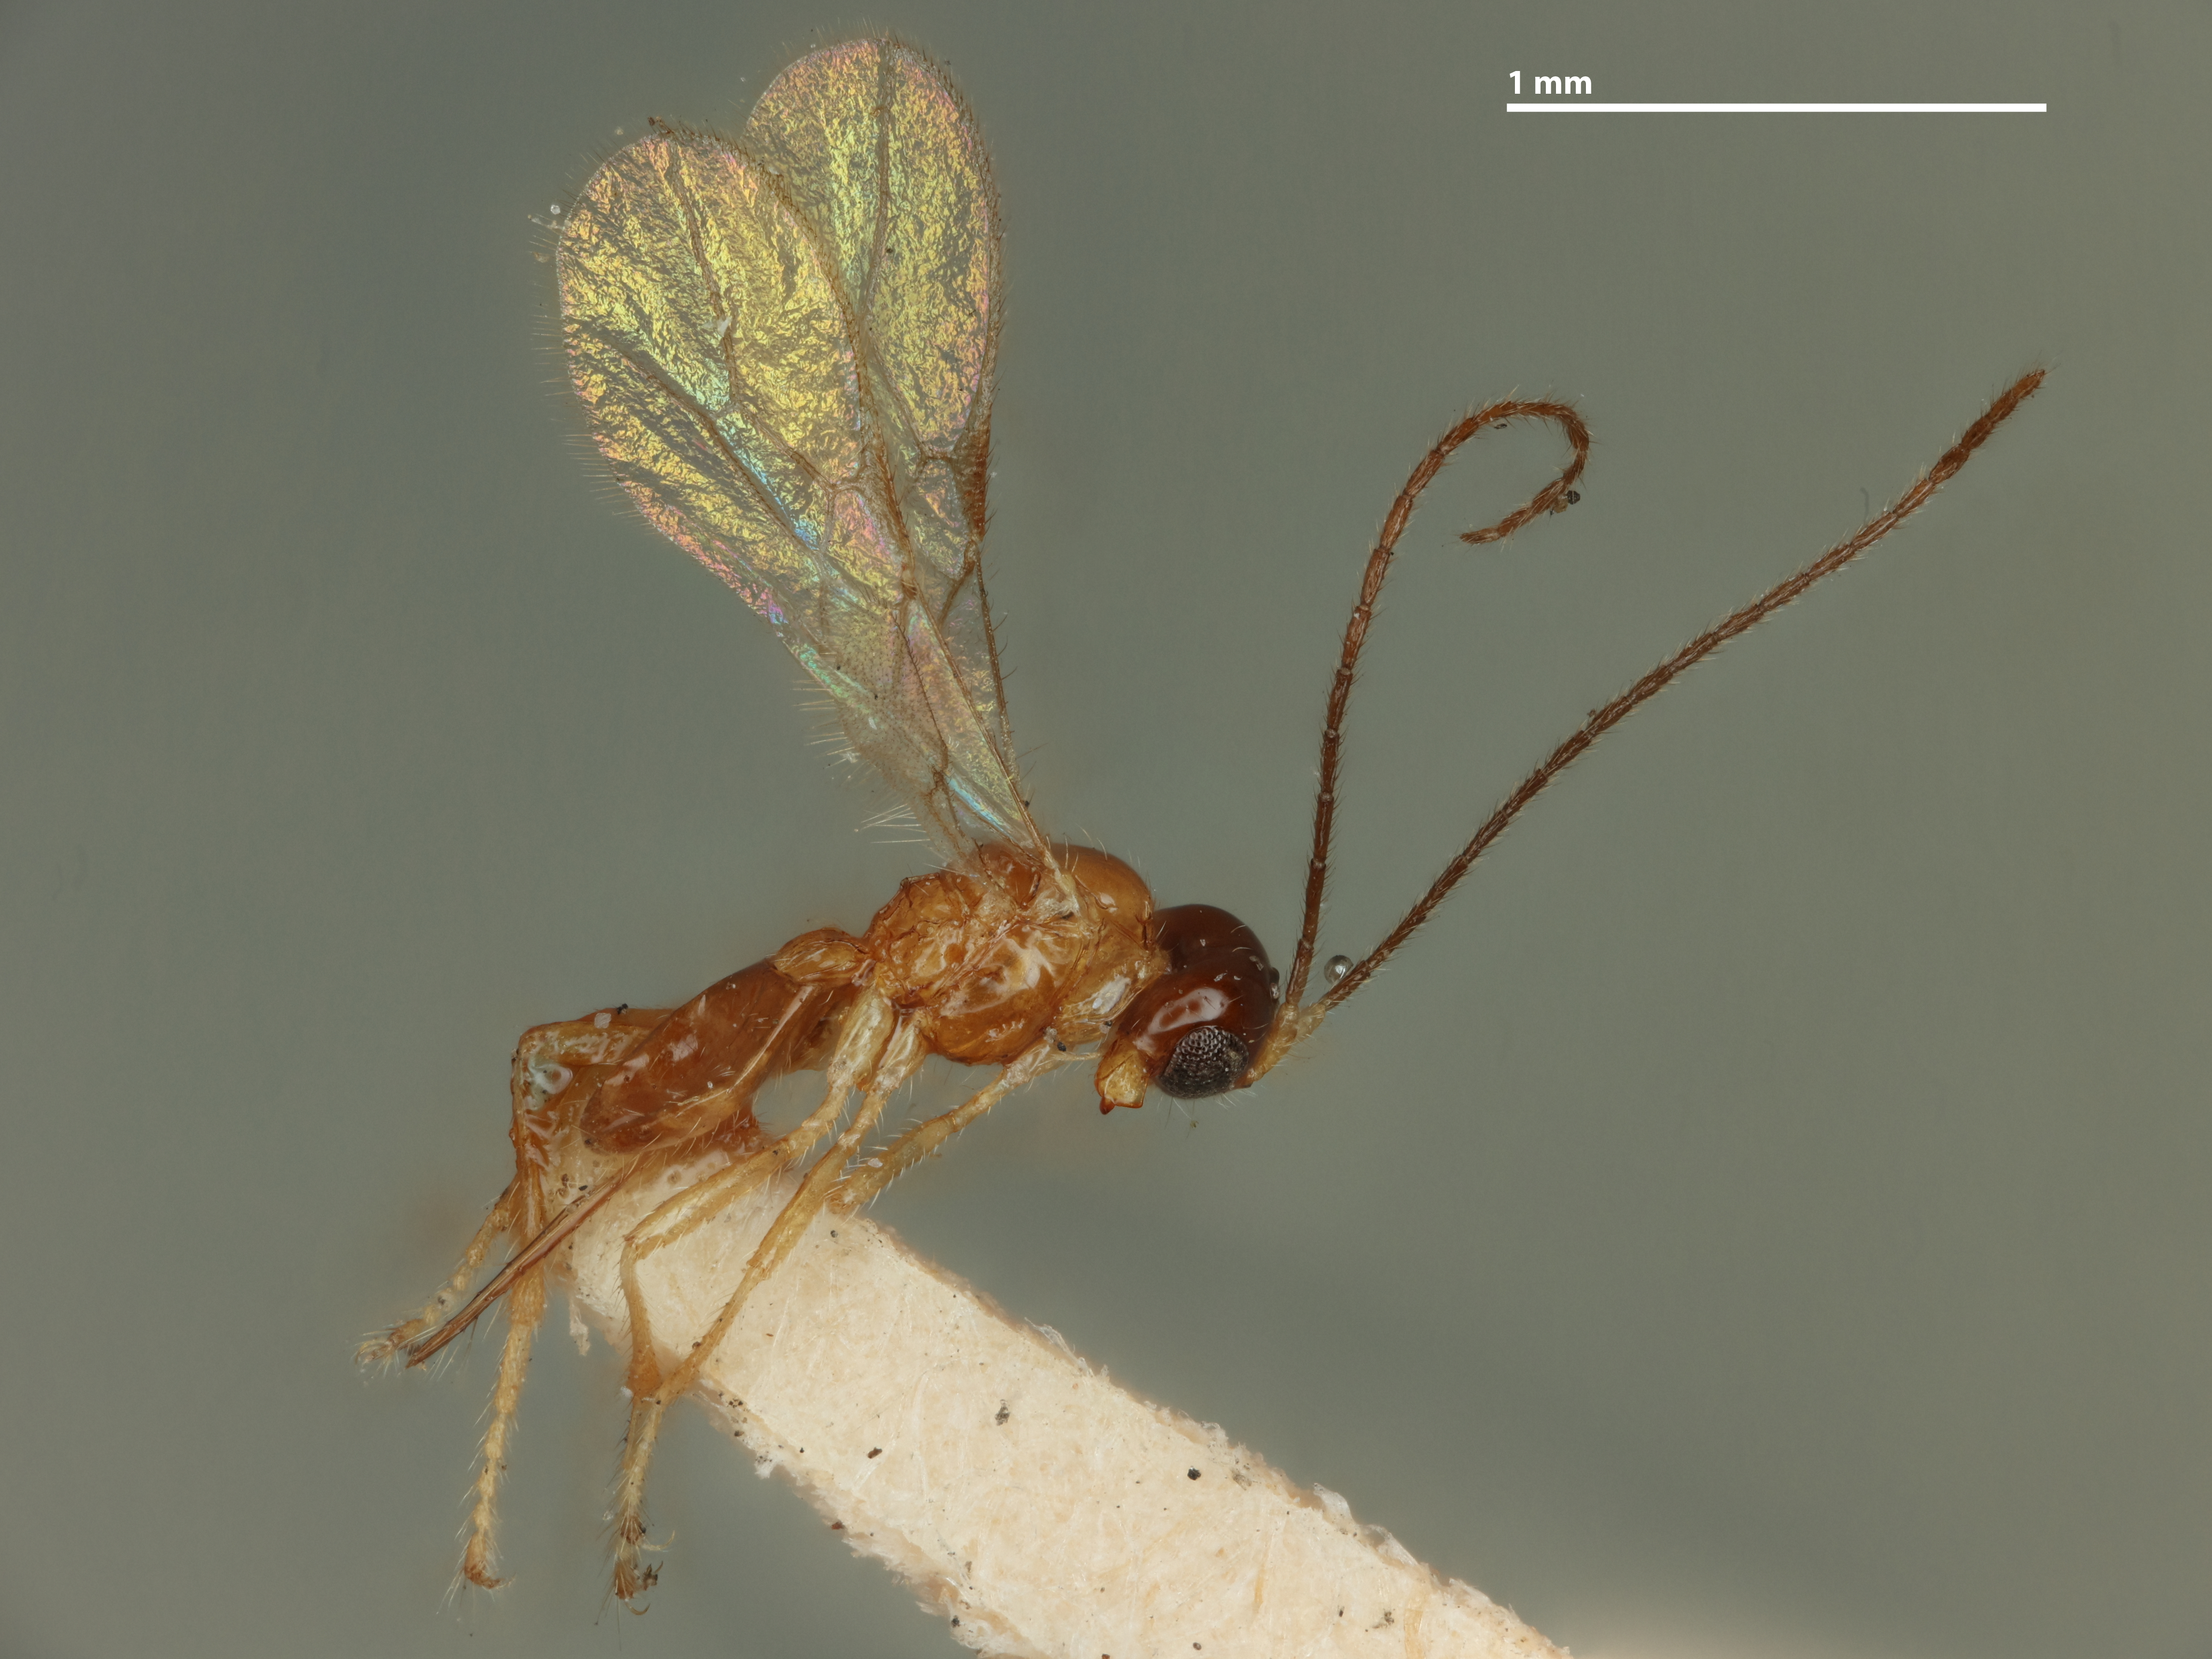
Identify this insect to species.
Phaenocarpa drosophilae
